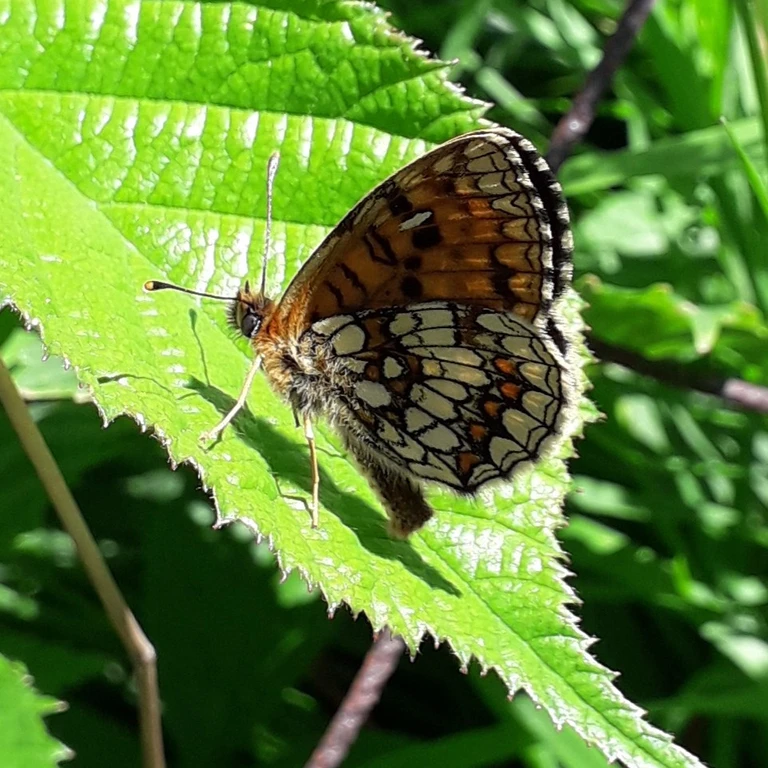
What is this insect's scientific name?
Melitaea athalia
